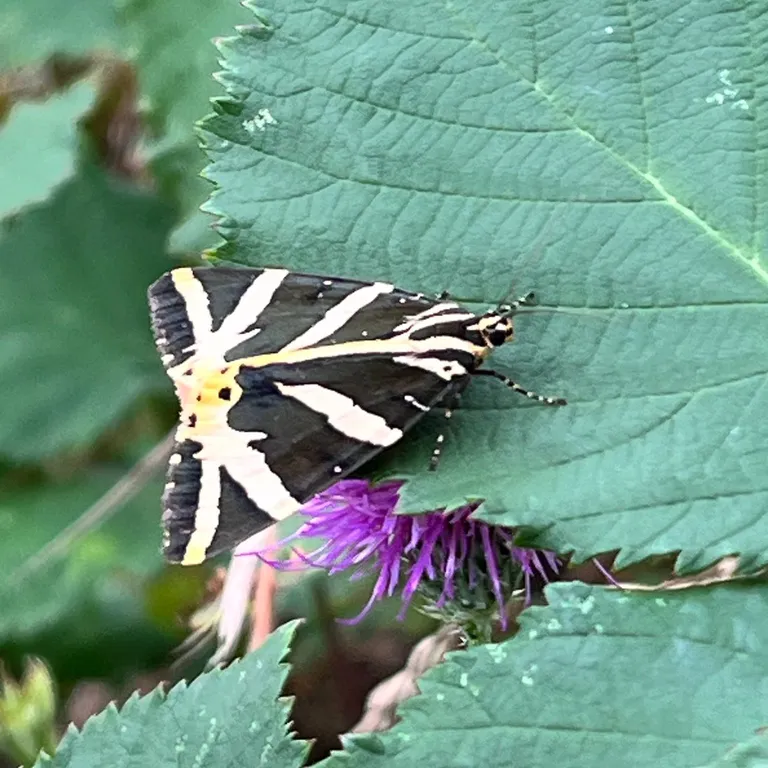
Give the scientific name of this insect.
Euplagia quadripunctaria
